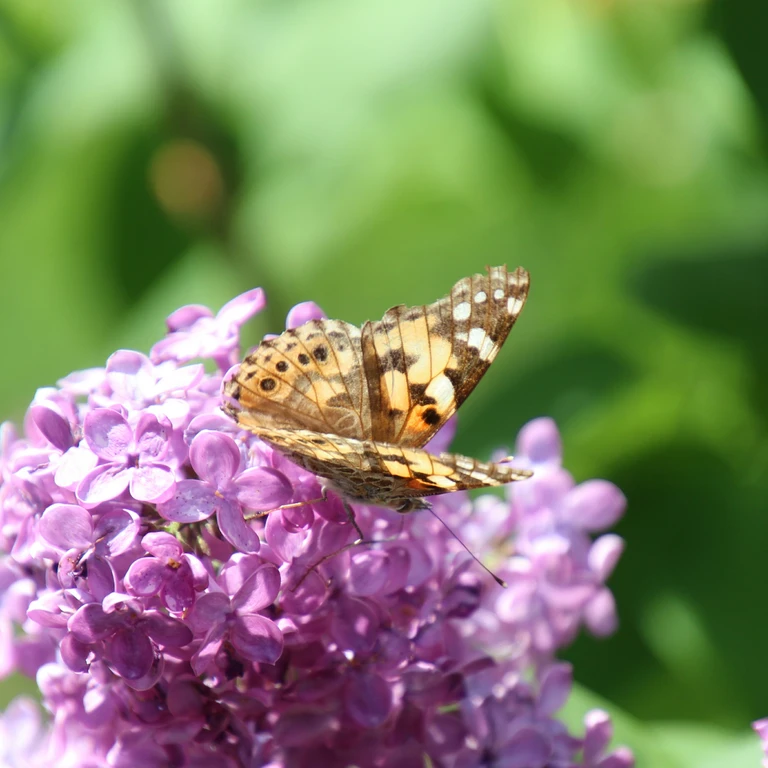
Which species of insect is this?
Vanessa cardui
